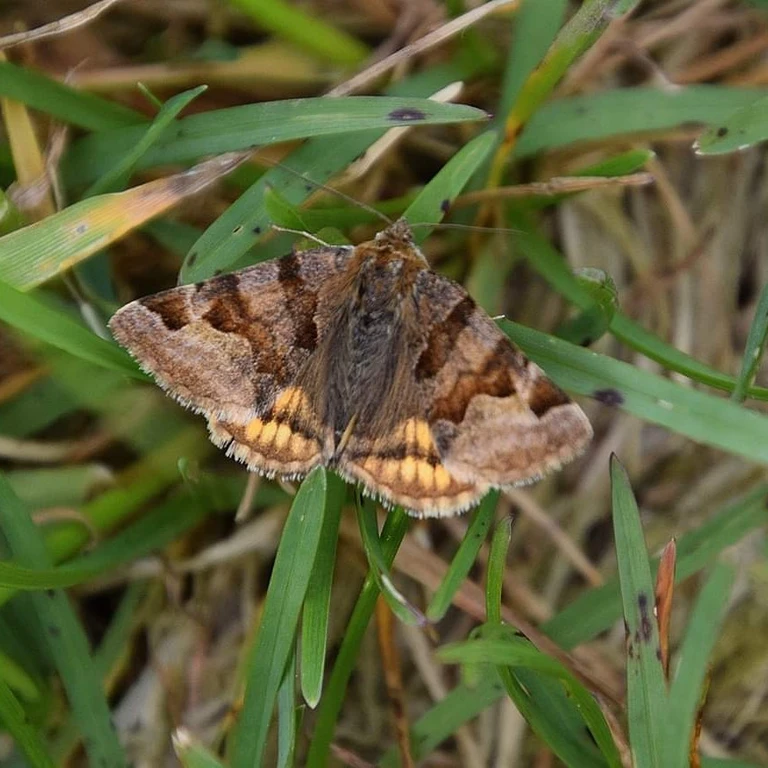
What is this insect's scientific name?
Euclidia glyphica
